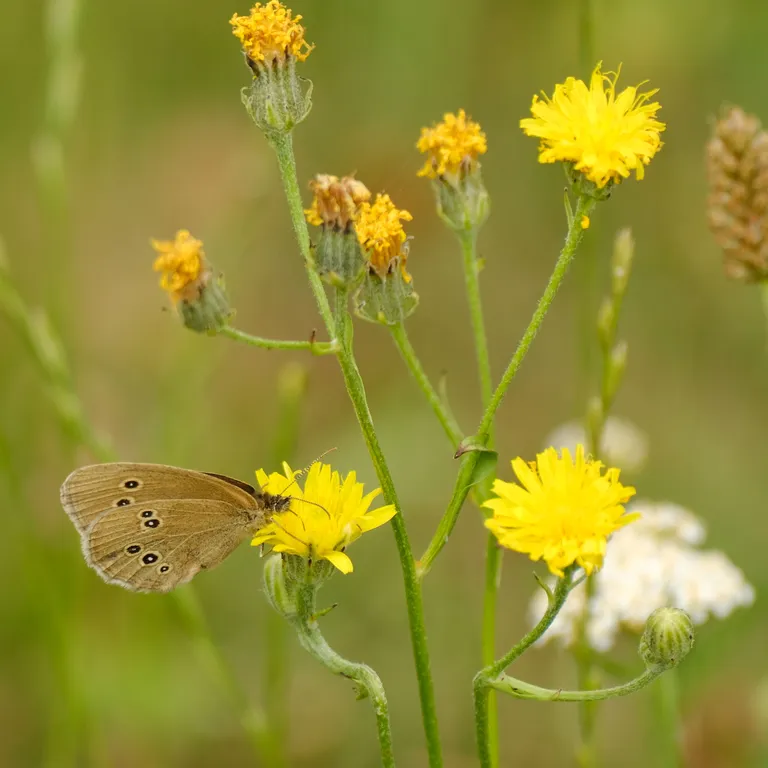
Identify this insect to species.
Aphantopus hyperantus
